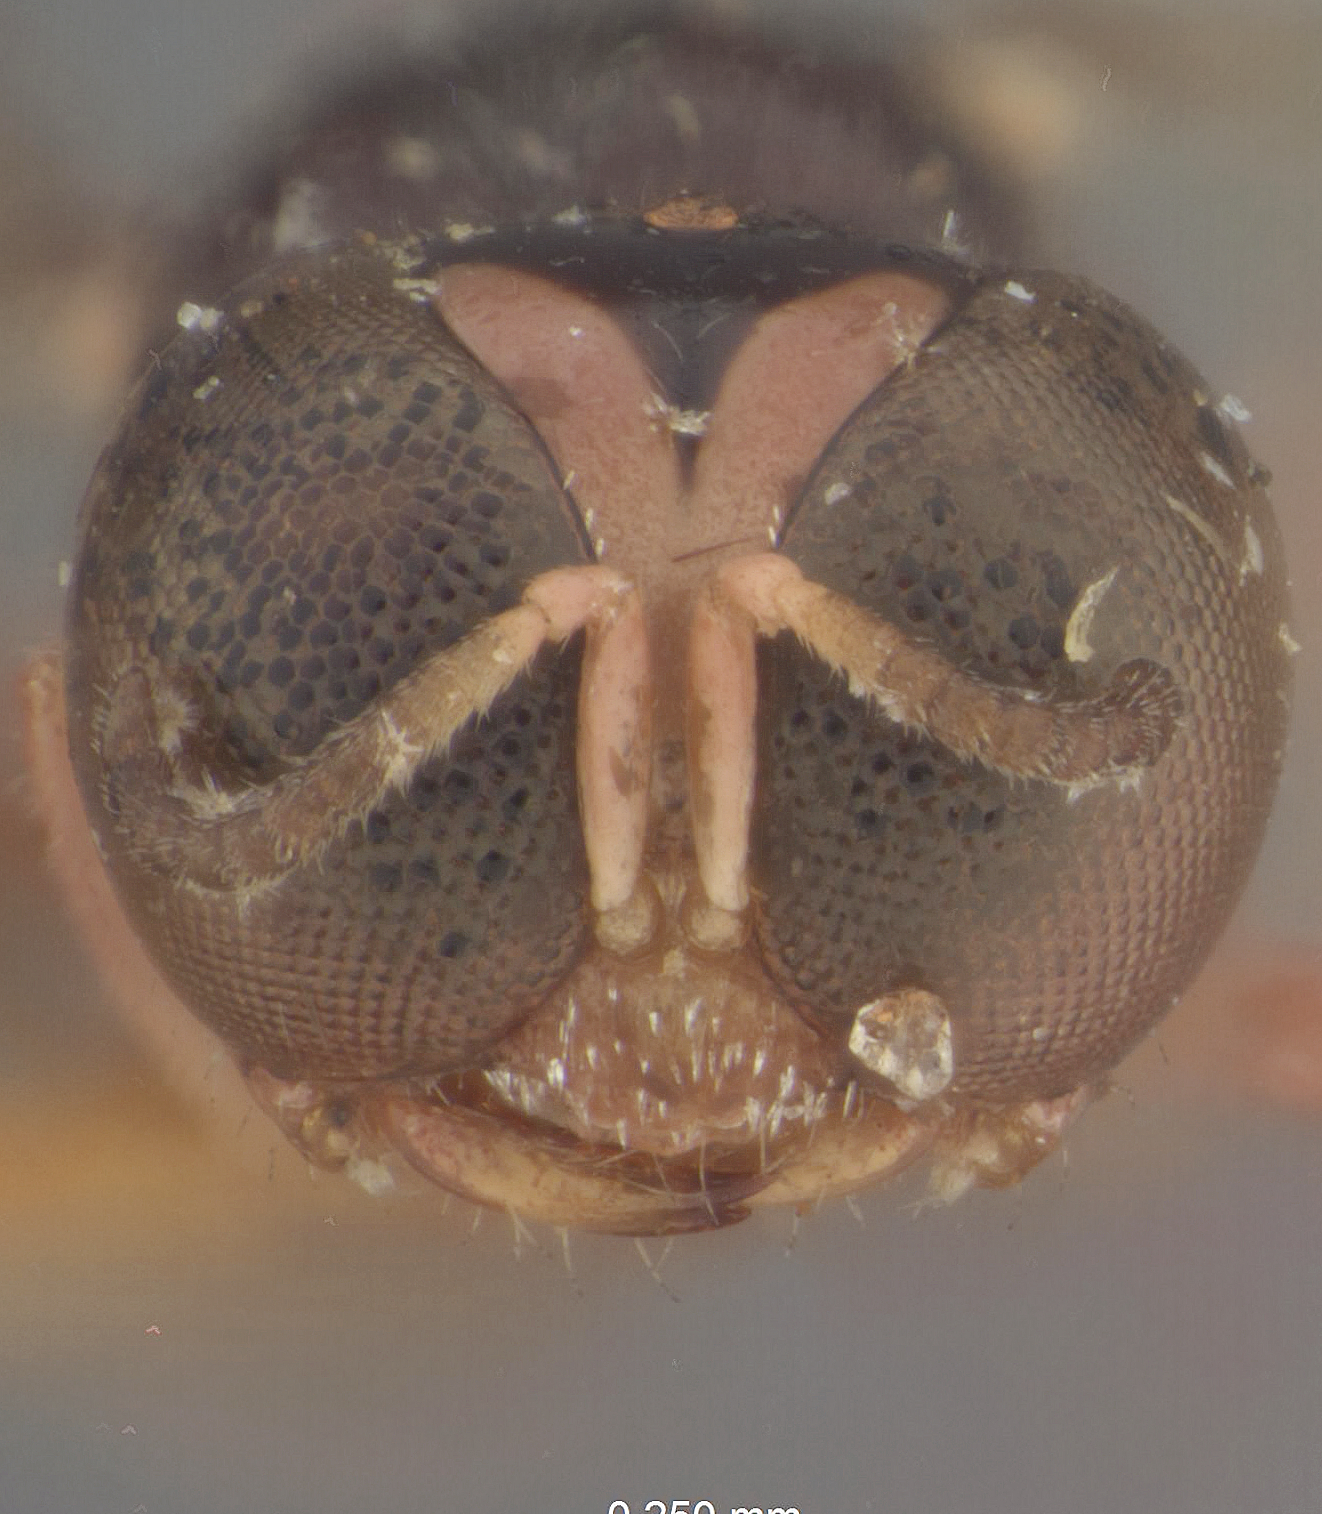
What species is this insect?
Crossocerus fabreorum
